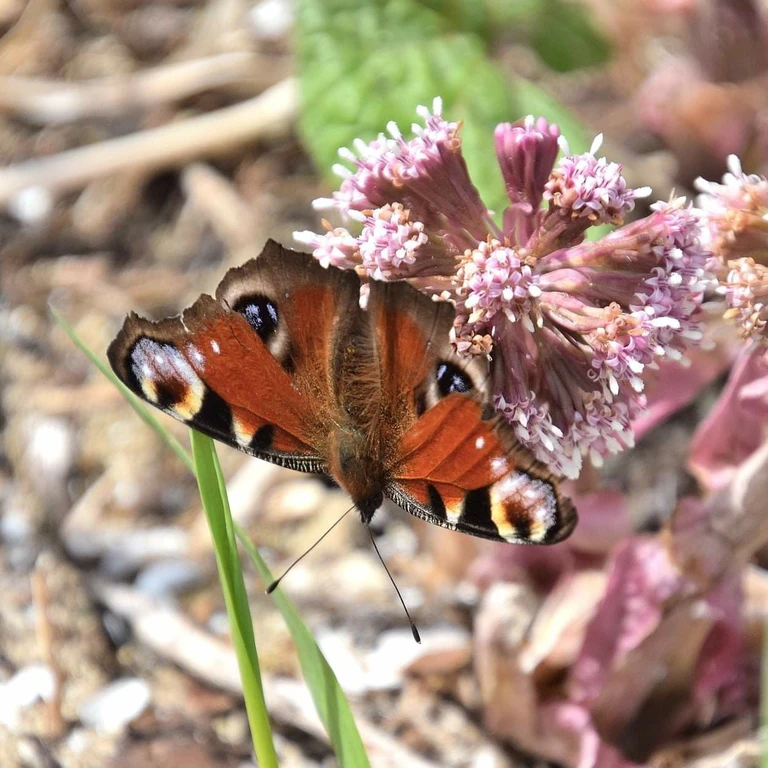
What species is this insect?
Aglais io
